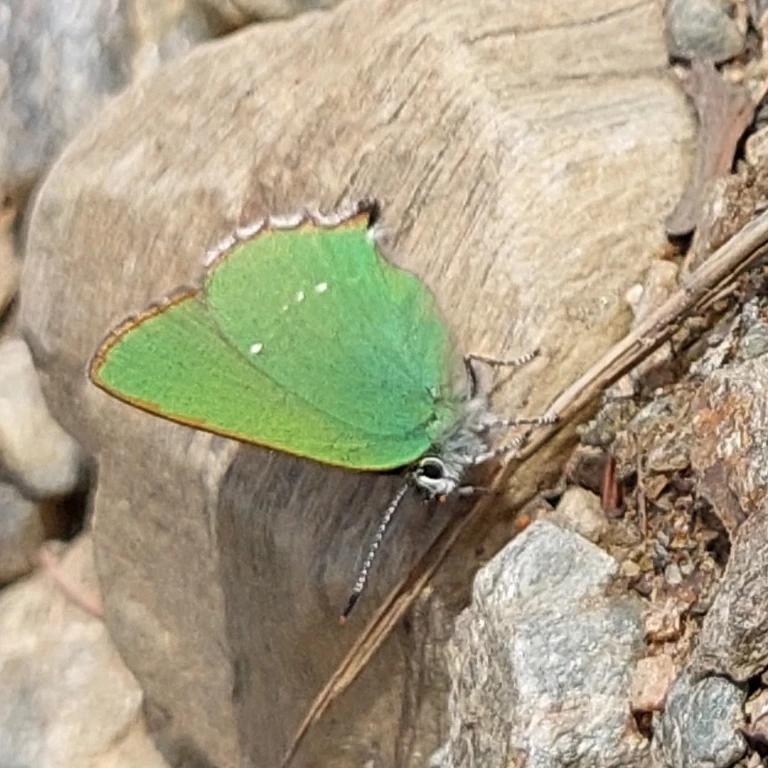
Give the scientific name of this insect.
Callophrys rubi
